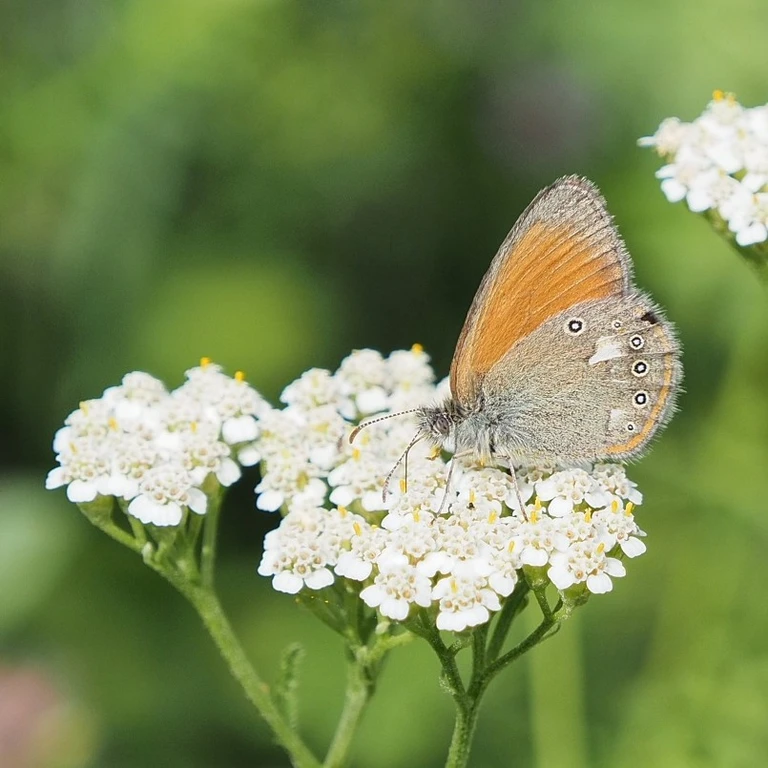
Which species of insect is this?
Coenonympha glycerion (also Coenonympha iphis)
